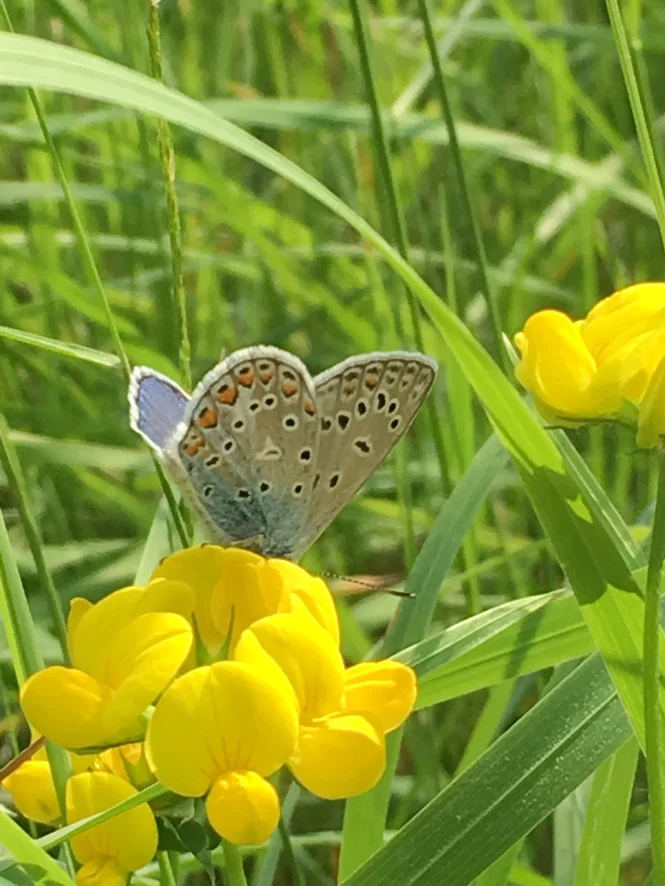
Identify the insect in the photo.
Polyommatus icarus
